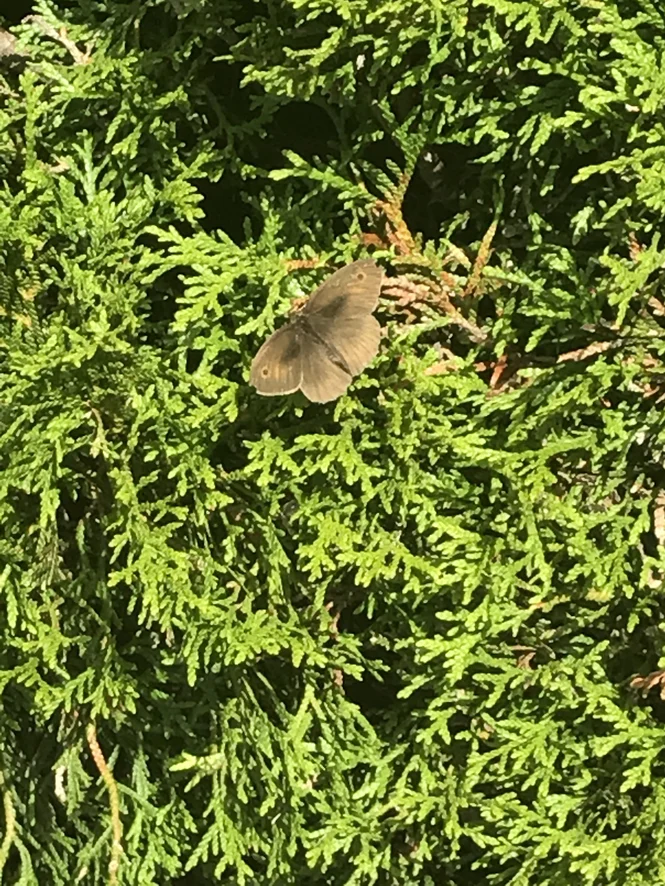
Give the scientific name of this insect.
Maniola jurtina
